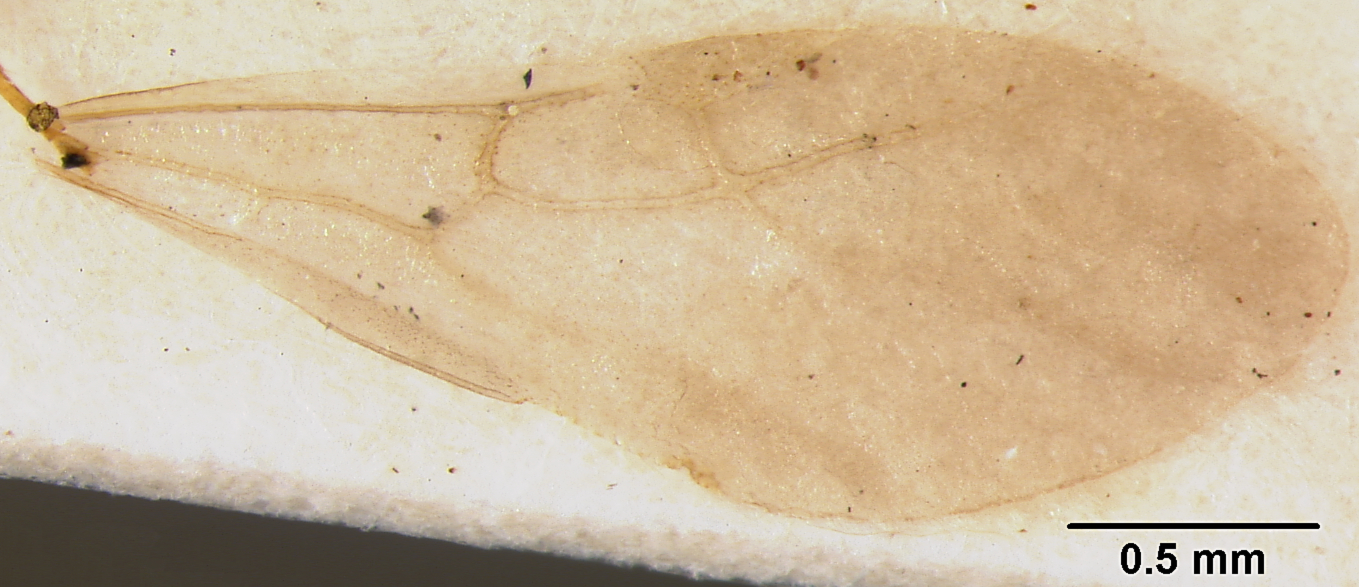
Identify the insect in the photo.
Teleutomyrmex schneideri
